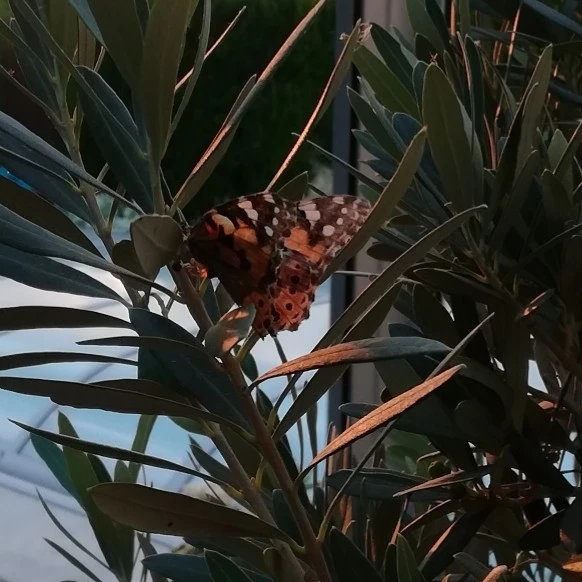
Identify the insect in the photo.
Vanessa cardui
